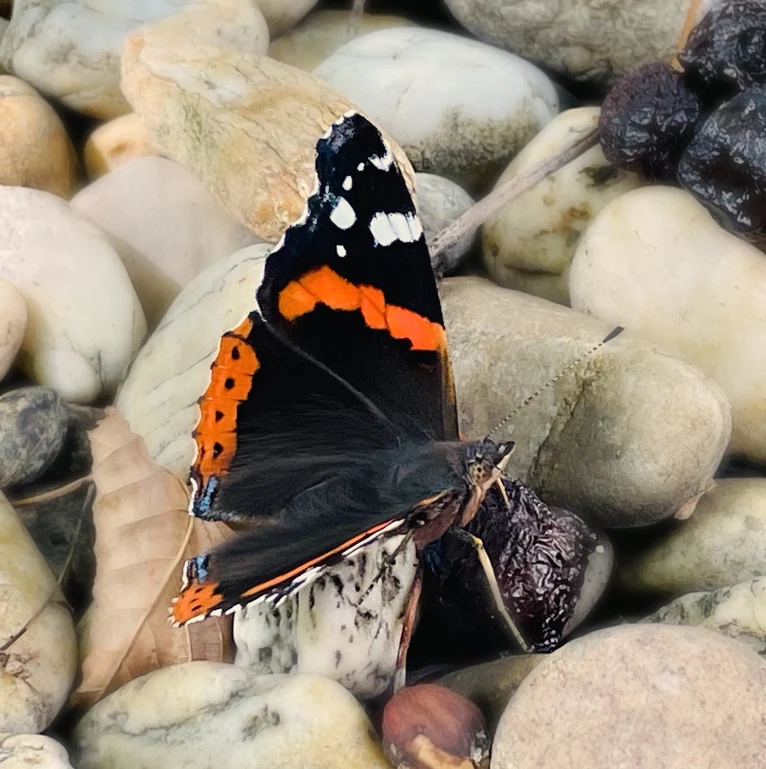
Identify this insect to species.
Vanessa atalanta
